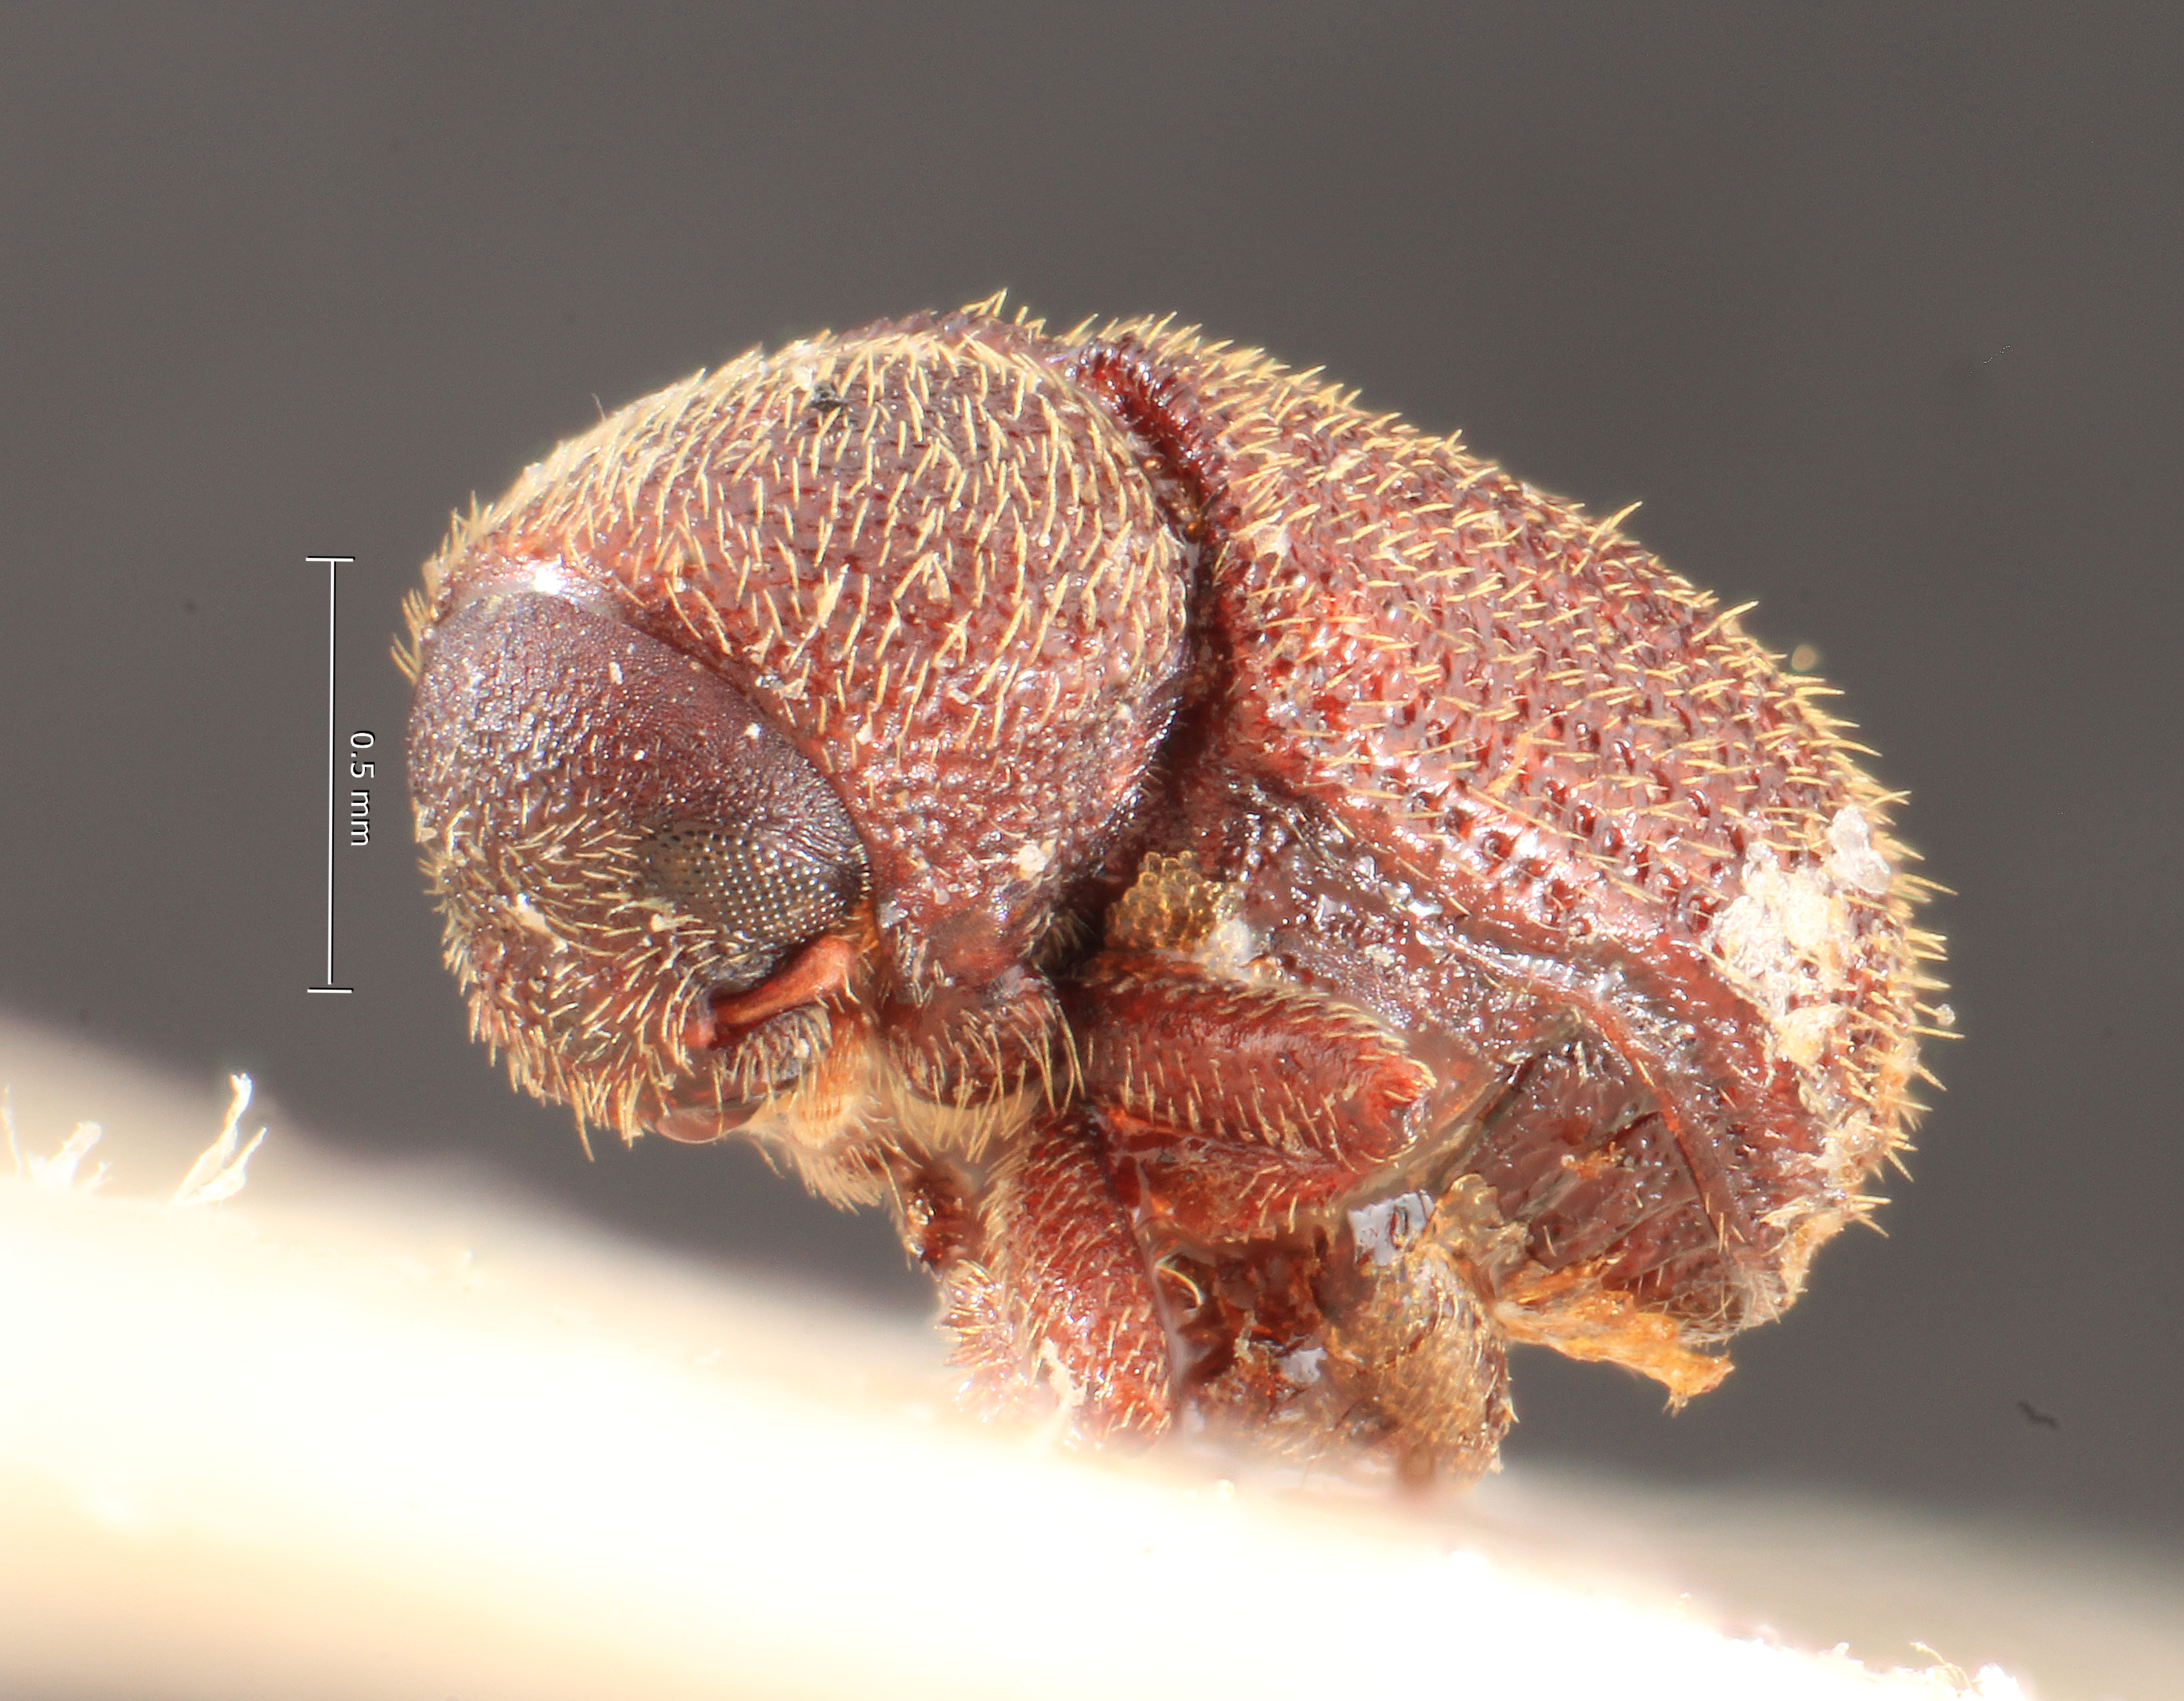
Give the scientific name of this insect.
Hylastinus pilosus
